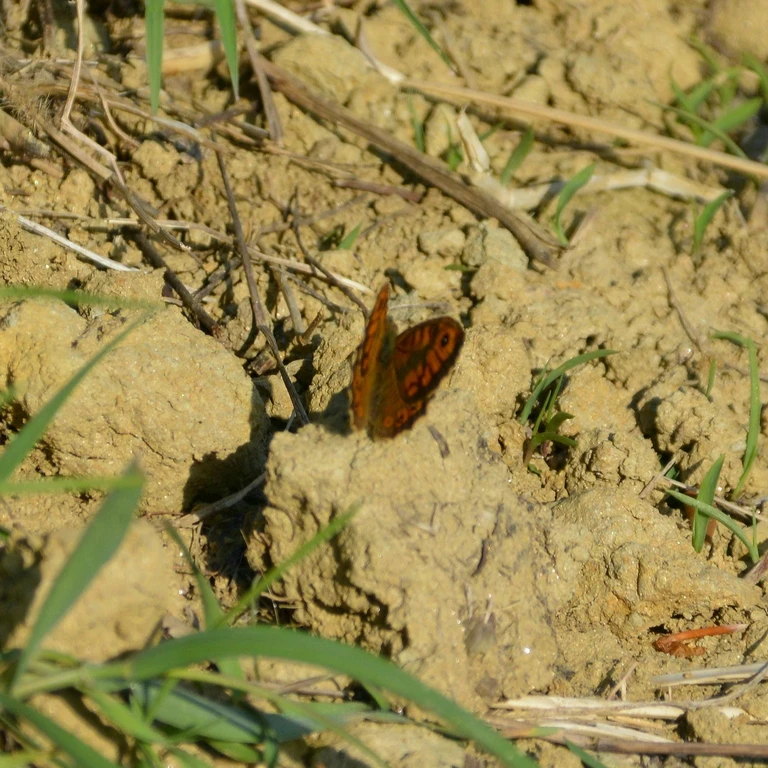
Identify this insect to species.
Lasiommata megera (also Pararge megera)
